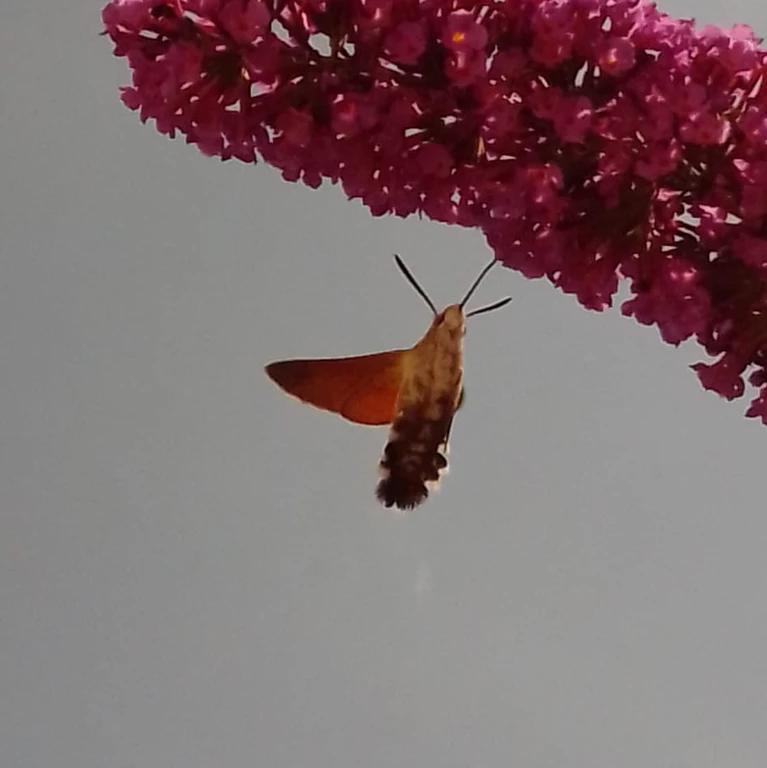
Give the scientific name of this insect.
Macroglossum stellatarum
